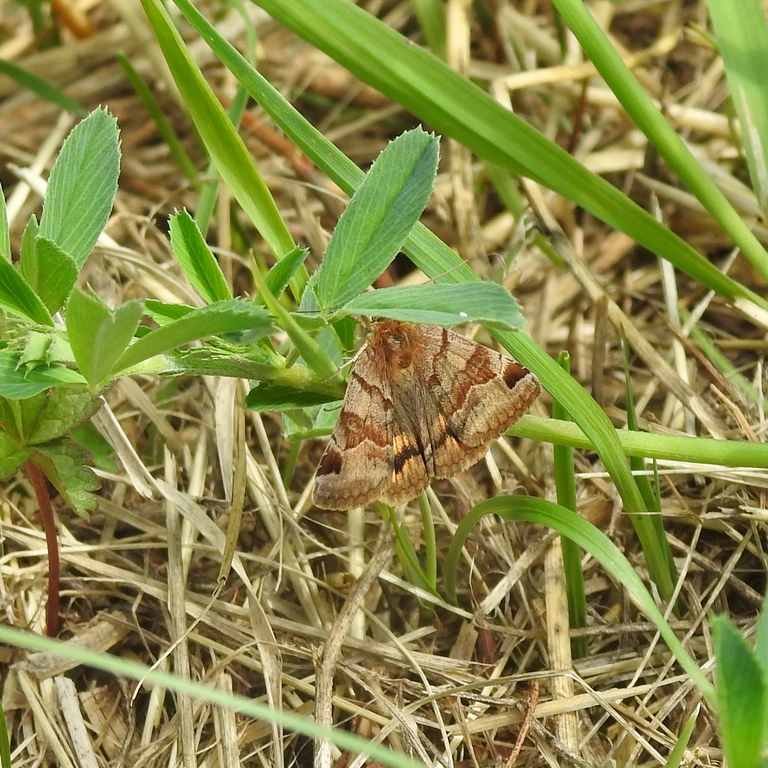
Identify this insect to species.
Euclidia glyphica
